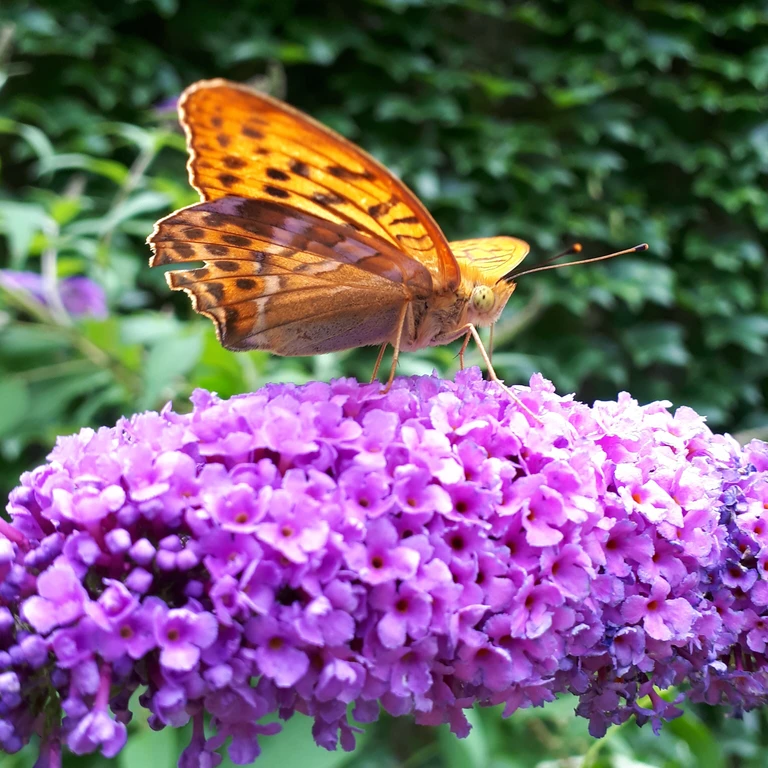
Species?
Argynnis paphia
